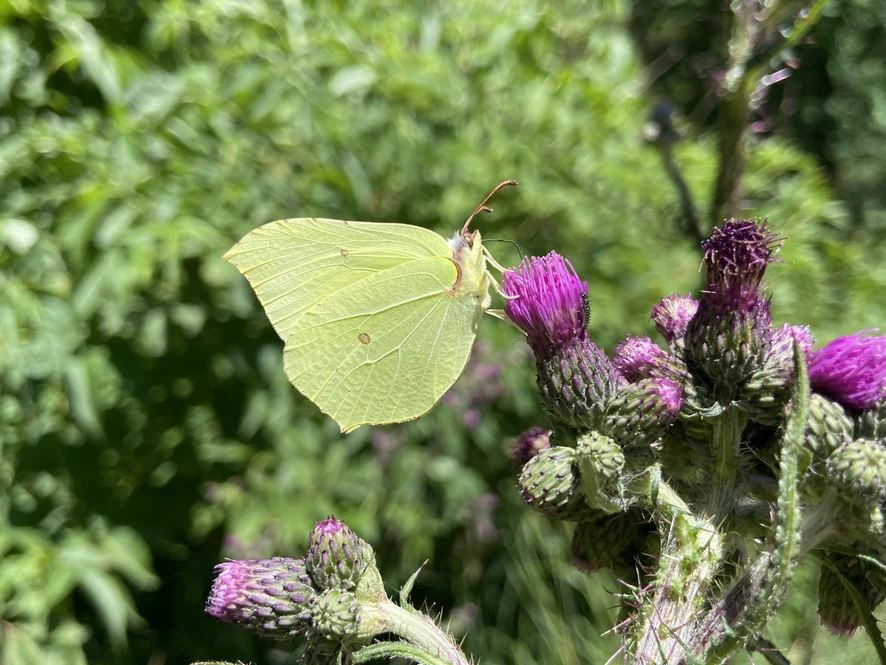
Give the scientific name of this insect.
Gonepteryx rhamni
